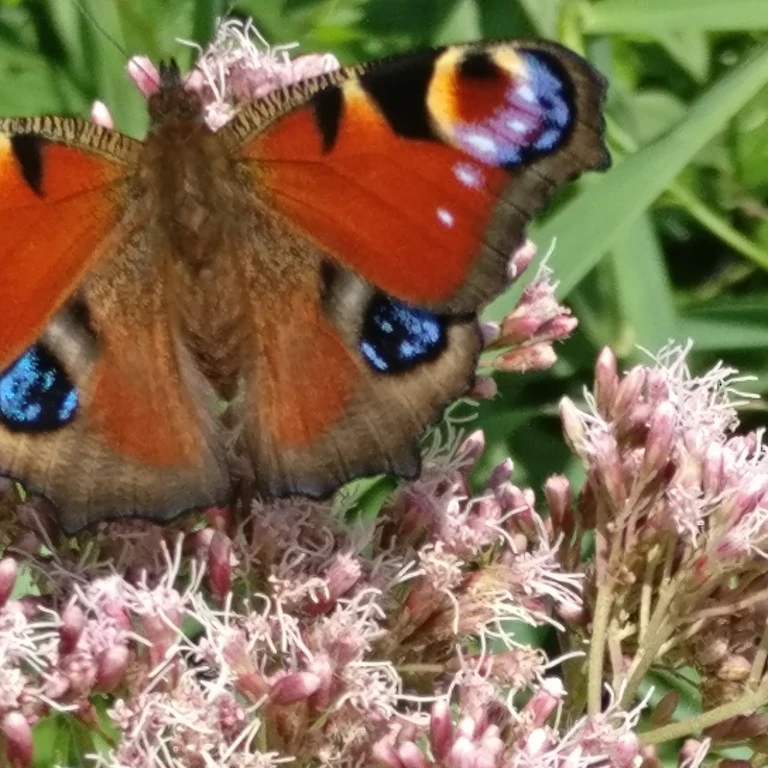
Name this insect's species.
Aglais io
